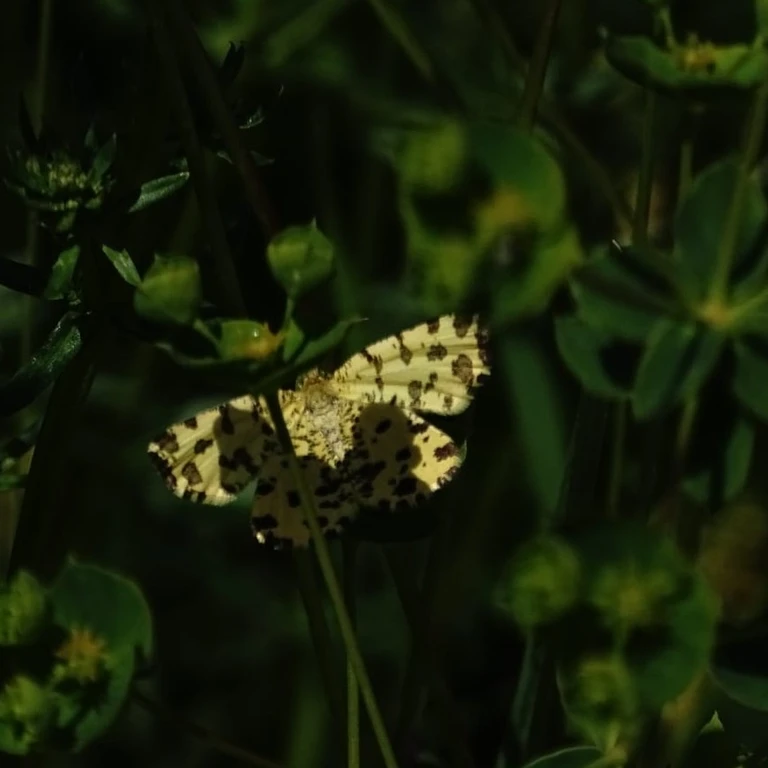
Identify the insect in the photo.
Pseudopanthera macularia
